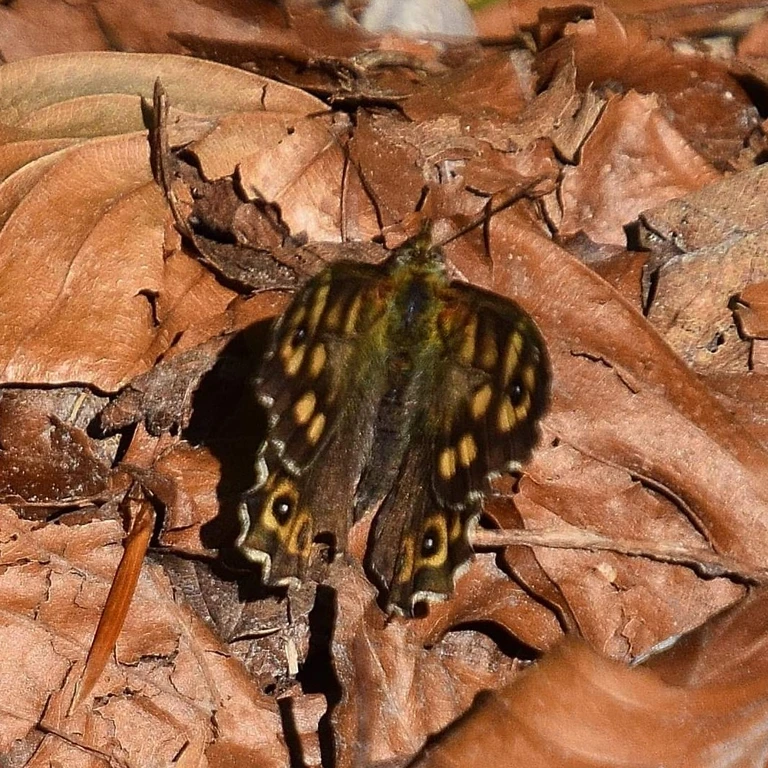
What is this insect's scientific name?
Pararge aegeria
